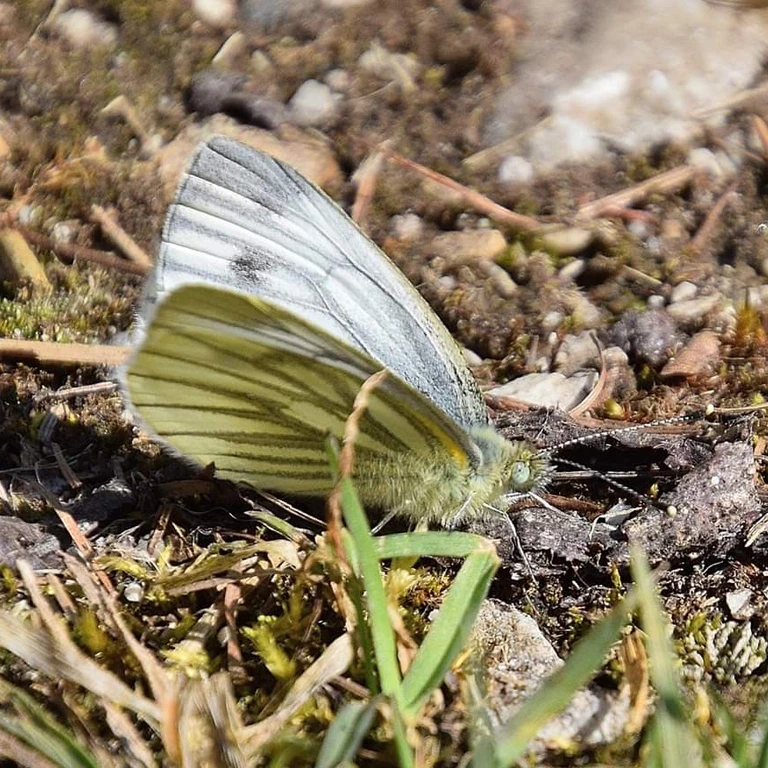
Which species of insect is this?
Pieris napi
